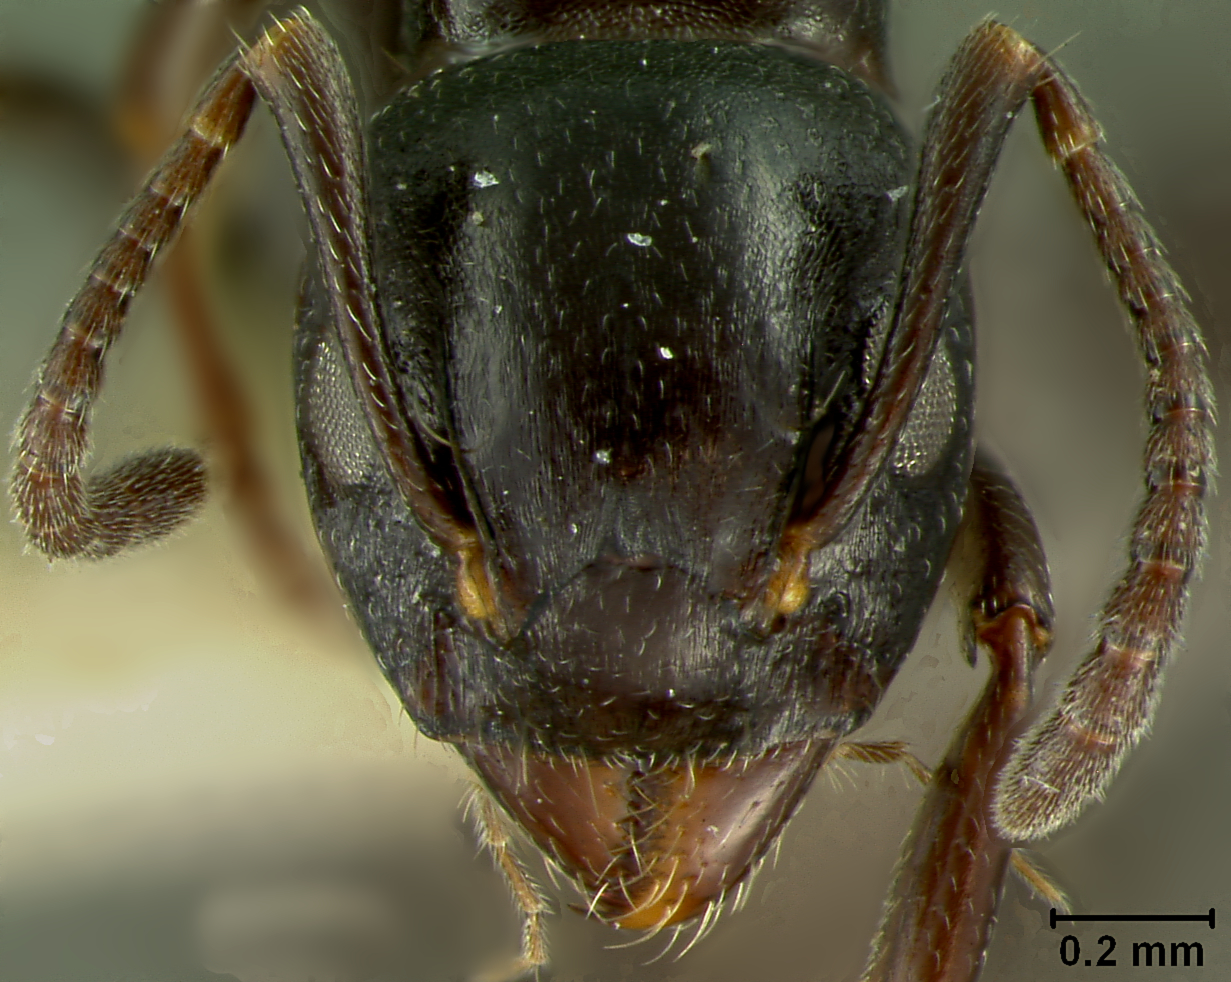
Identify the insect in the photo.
Dolichoderus taschenbergi
